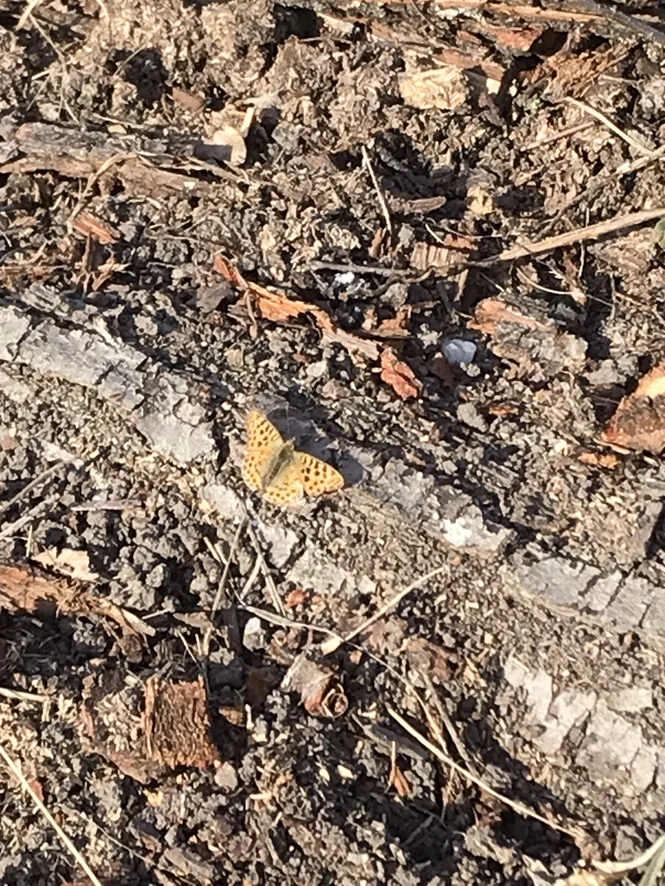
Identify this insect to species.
Issoria lathonia
